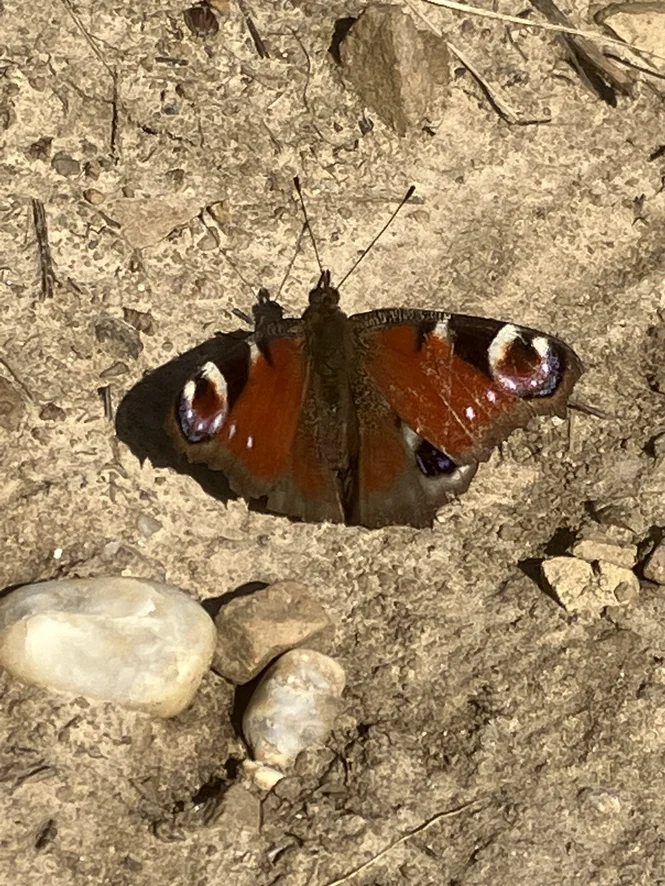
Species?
Aglais io
